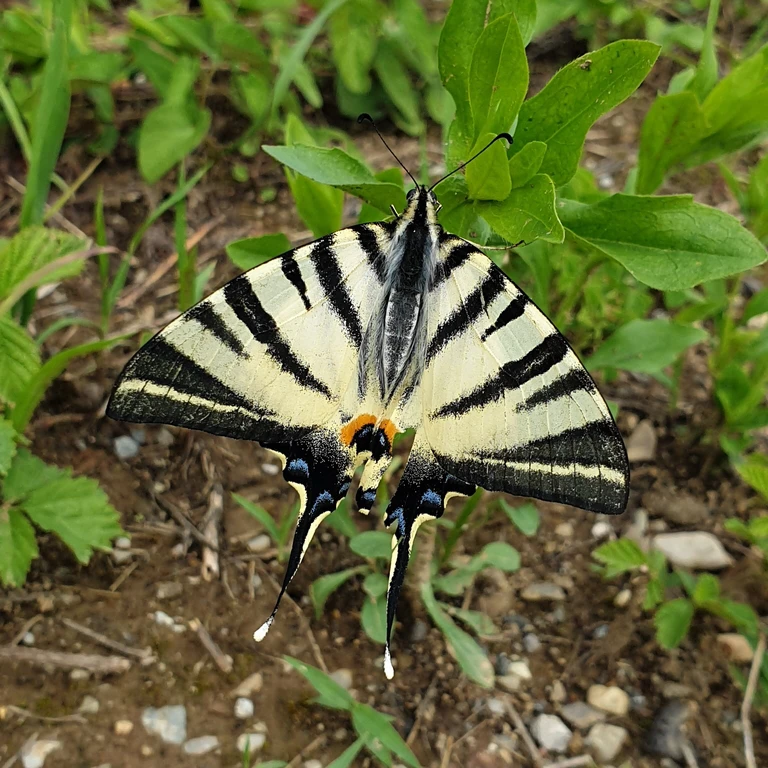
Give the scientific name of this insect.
Iphiclides podalirius
